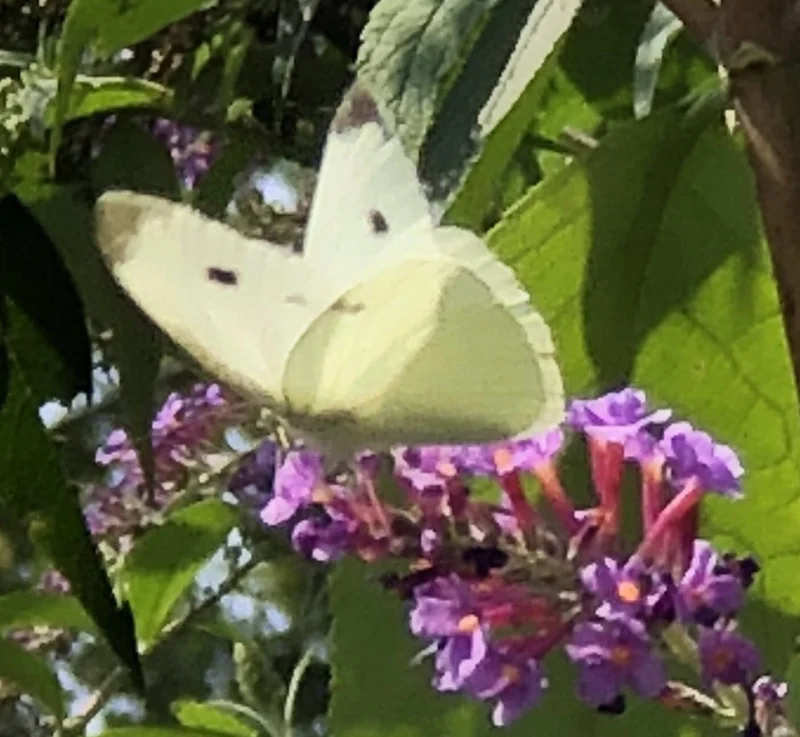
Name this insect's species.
Pieris rapae
